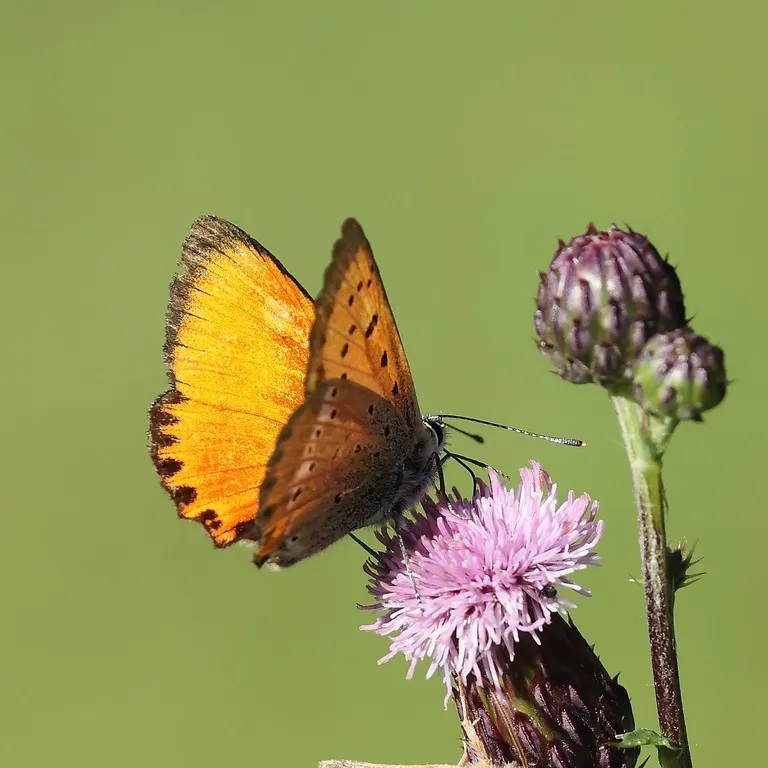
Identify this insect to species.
Lycaena virgaureae
